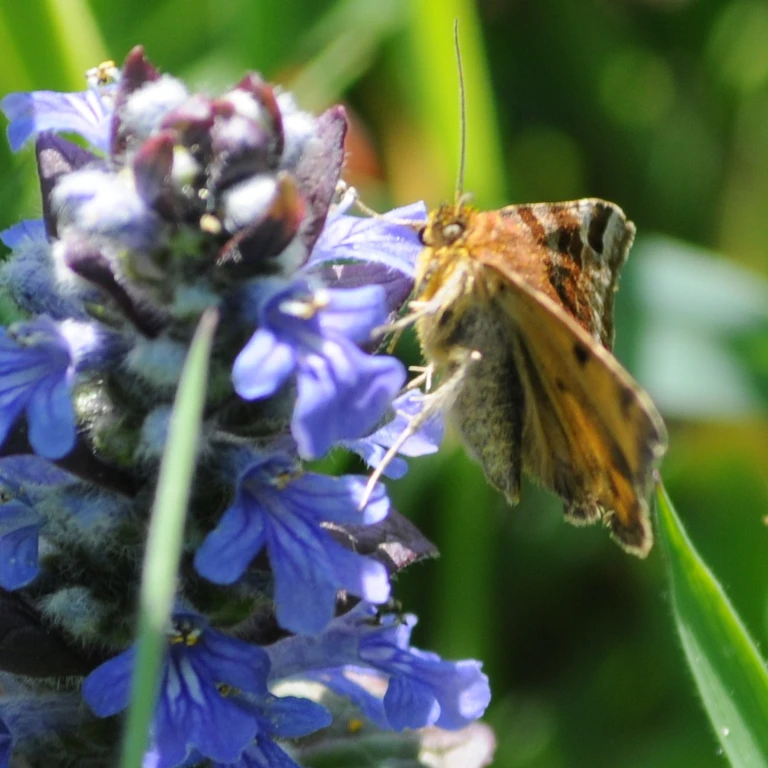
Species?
Euclidia glyphica
